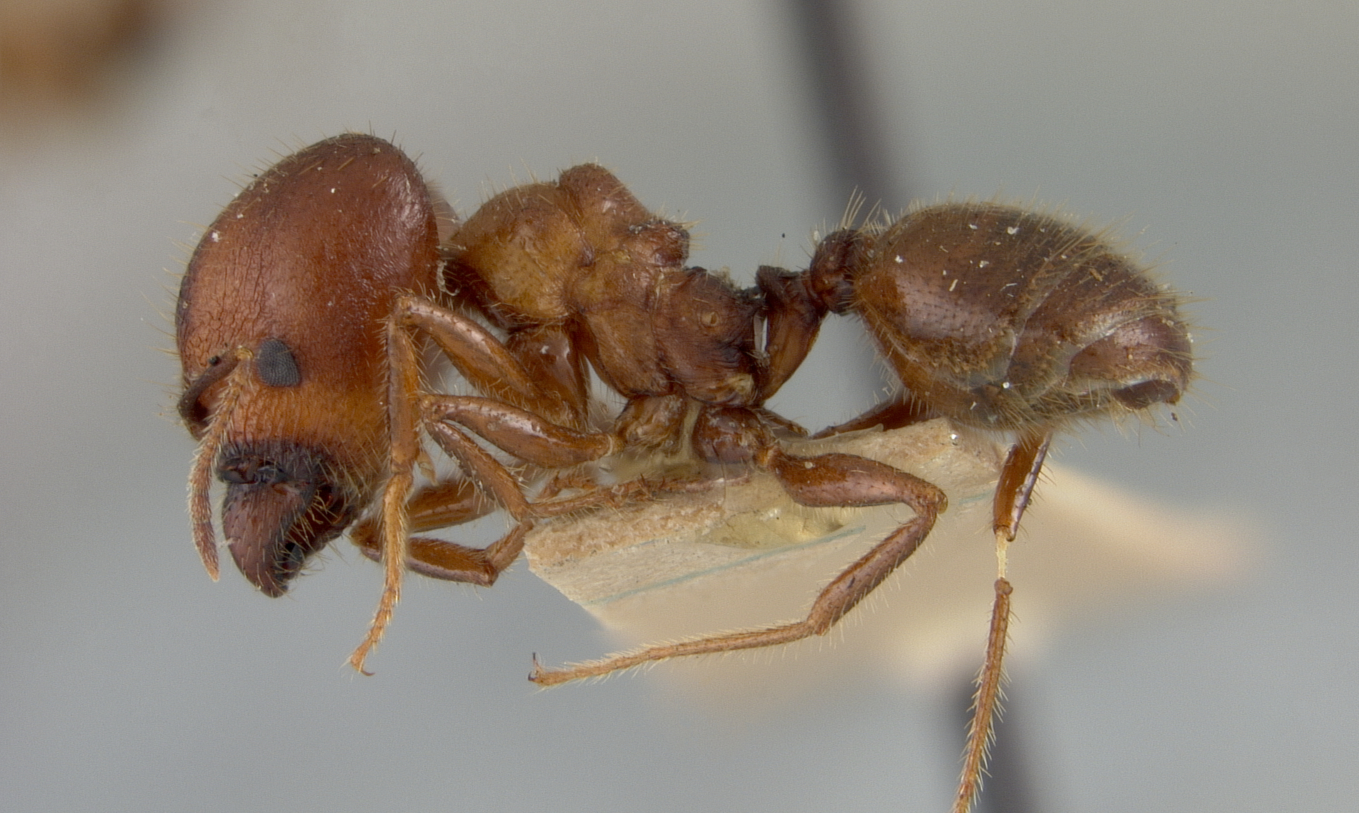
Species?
Pheidole vasliti
